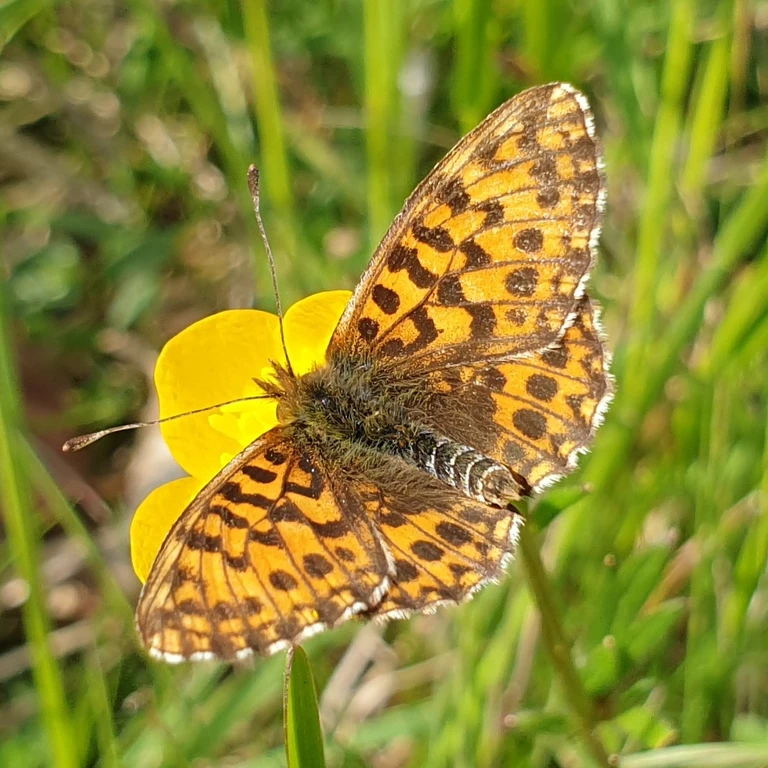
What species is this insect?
Boloria dia
